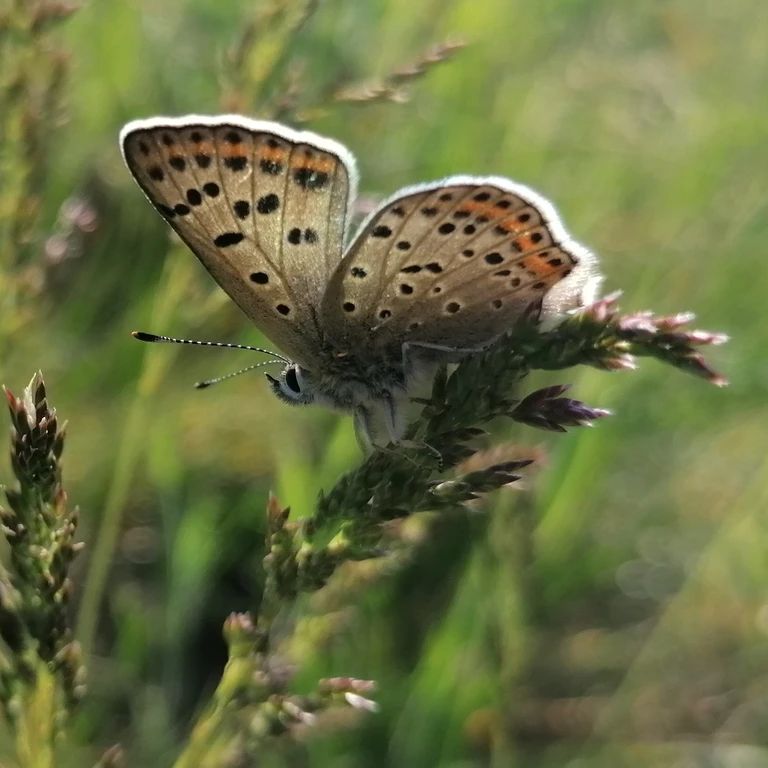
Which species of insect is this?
Lycaena tityrus (also Loweia tityrus)
